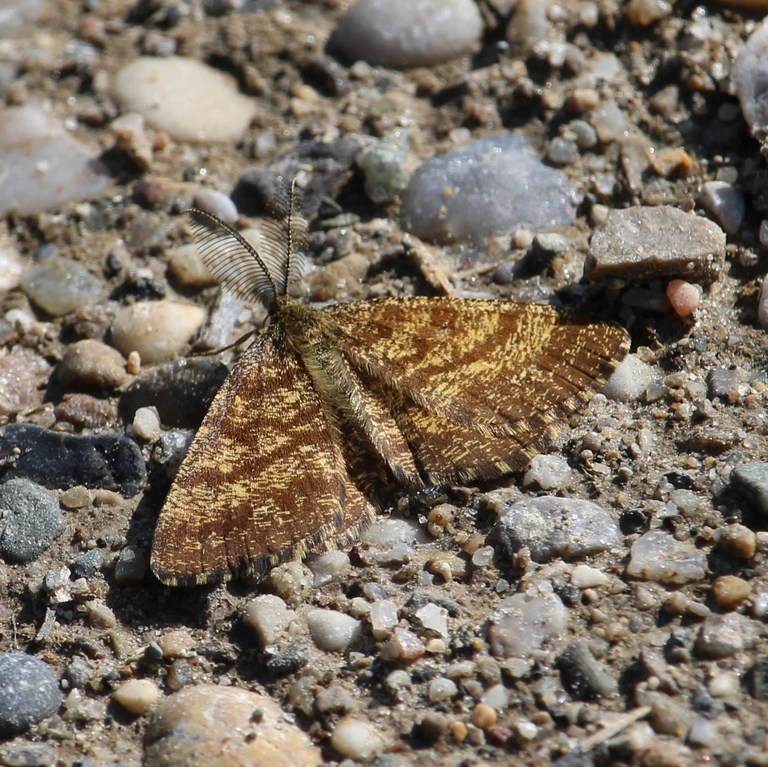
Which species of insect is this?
Ematurga atomaria
